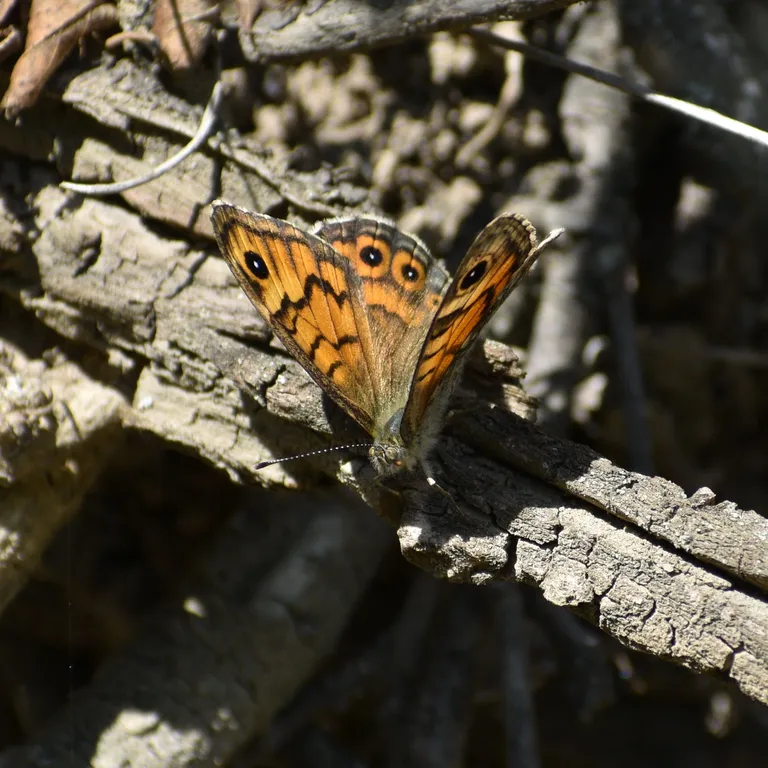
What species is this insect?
Lasiommata megera (also Pararge megera)
